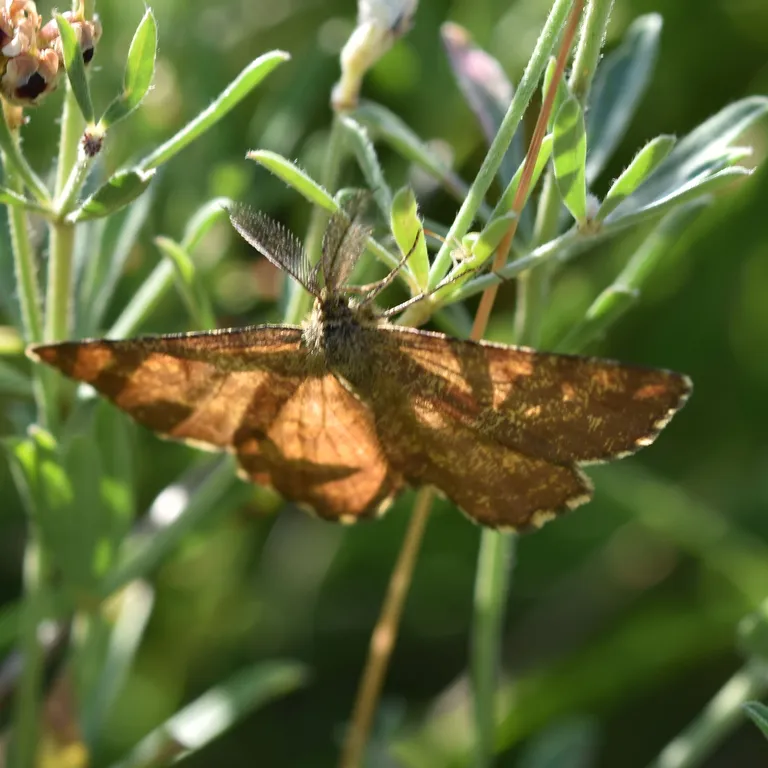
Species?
Ematurga atomaria
